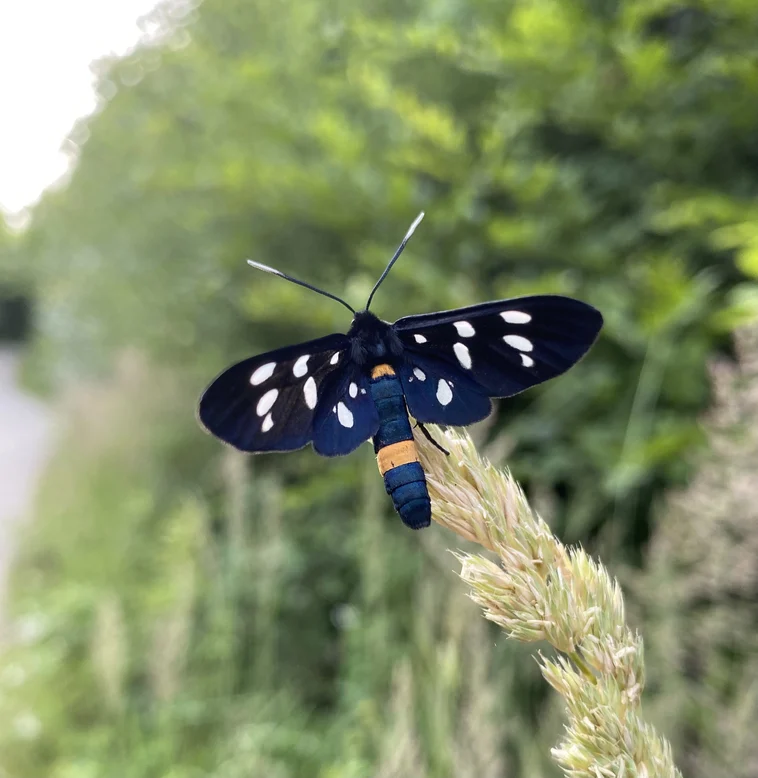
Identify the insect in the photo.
Amata phegea
